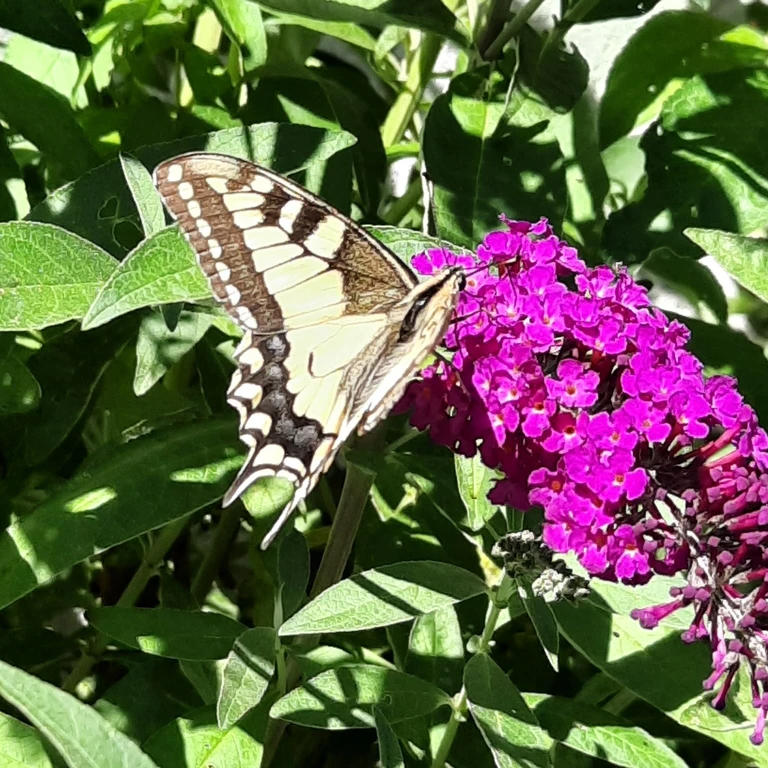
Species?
Papilio machaon
